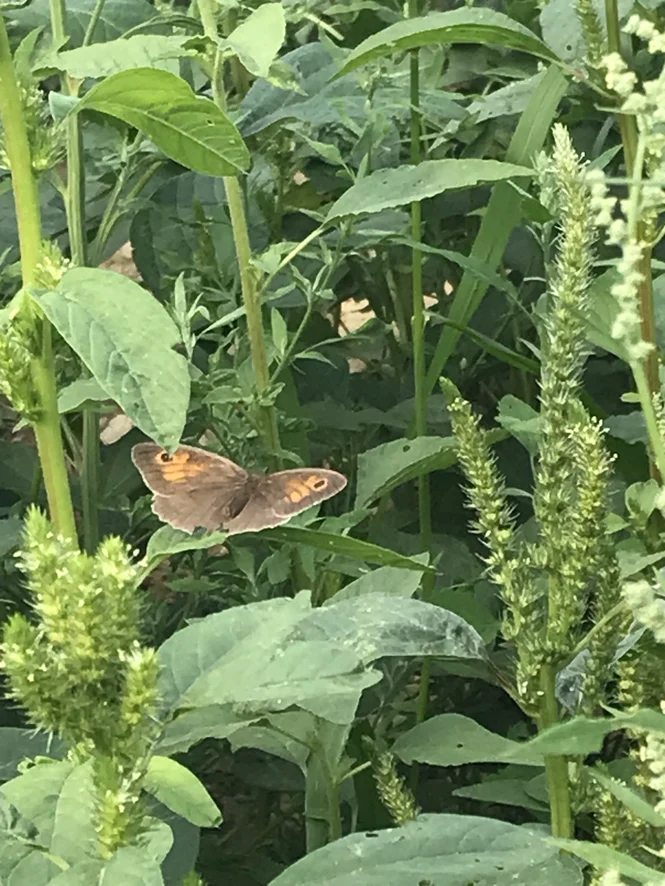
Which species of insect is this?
Maniola jurtina
